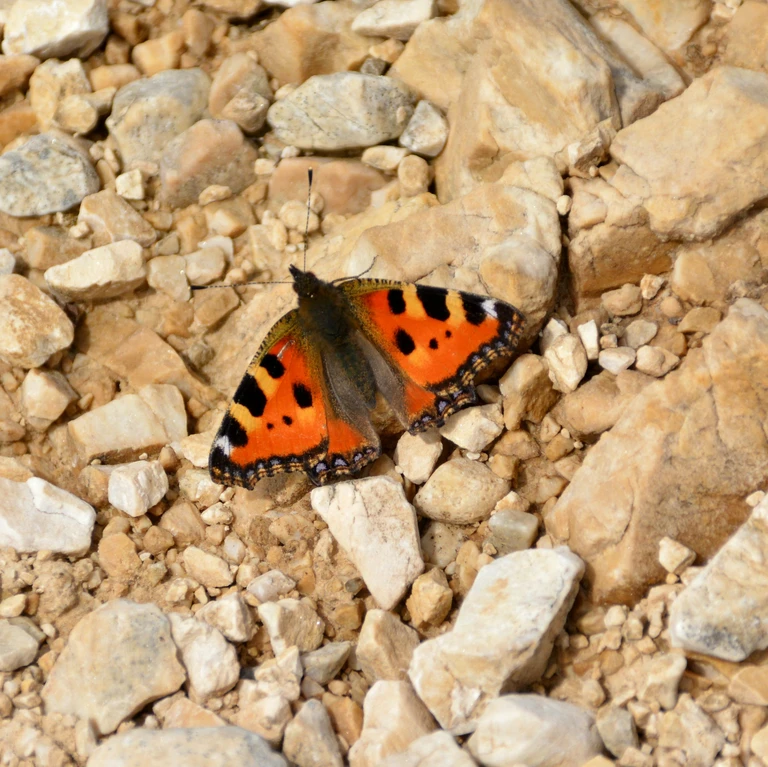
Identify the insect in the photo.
Aglais urticae
